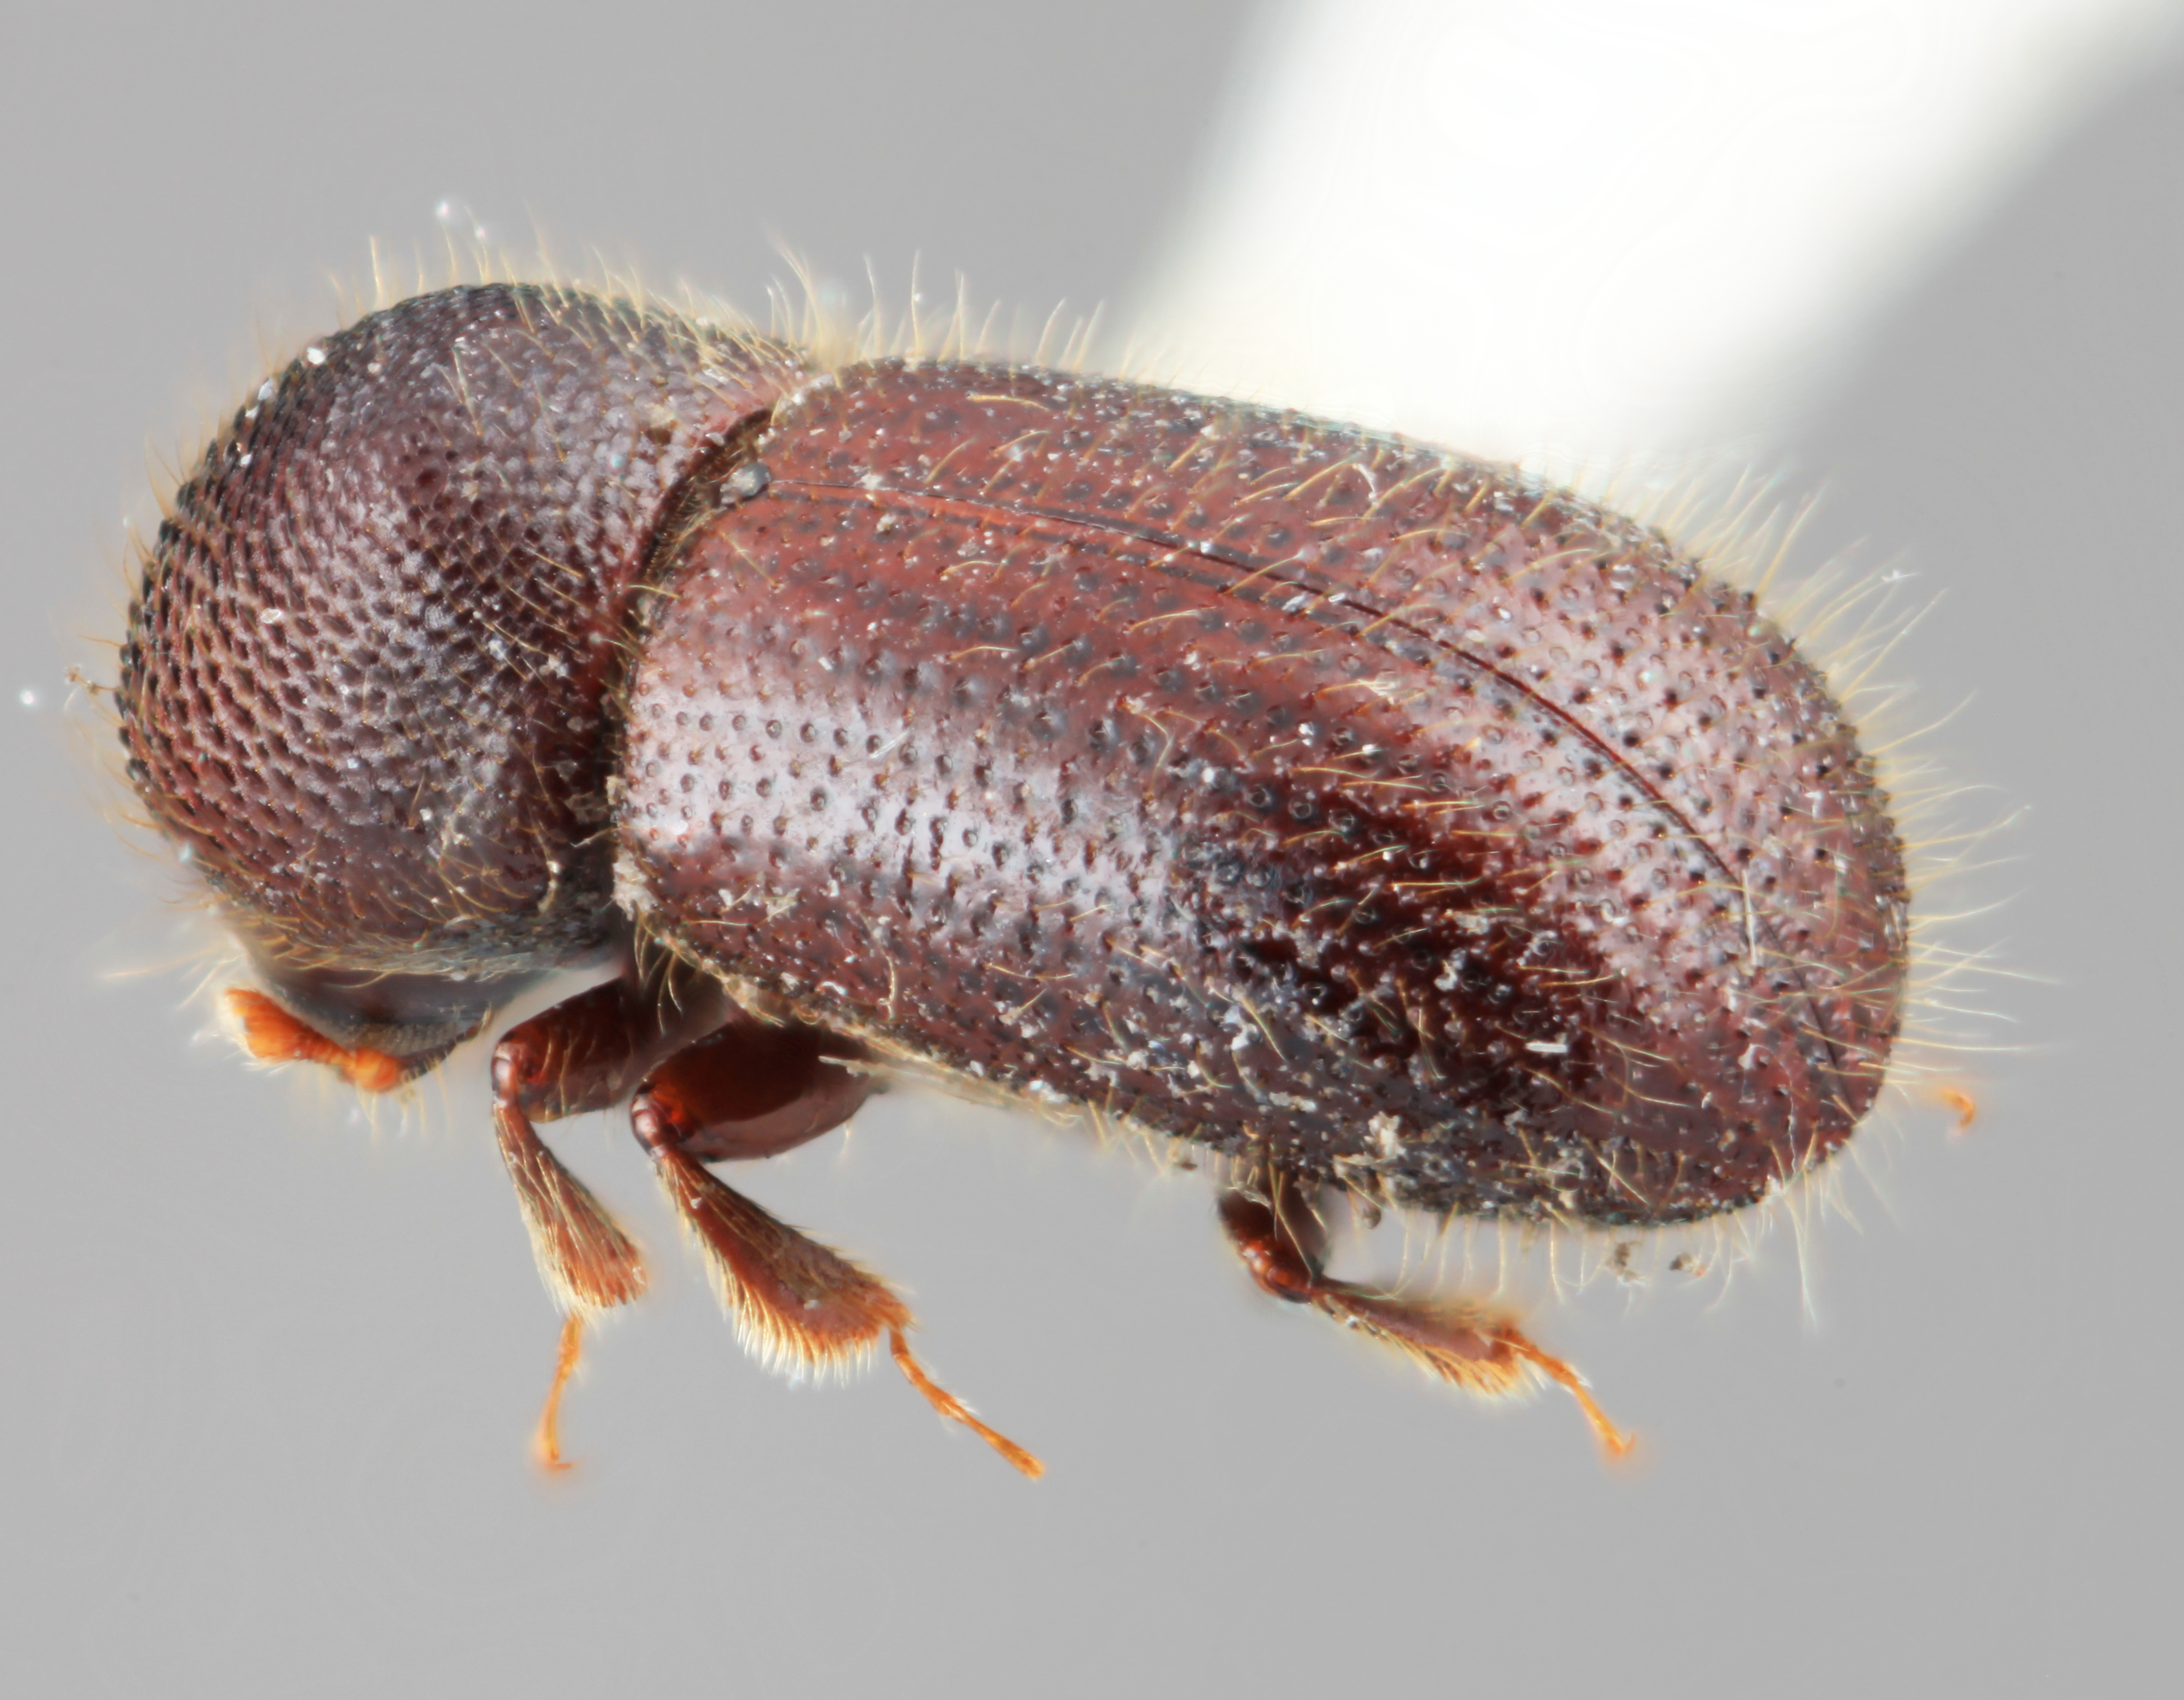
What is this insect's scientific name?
Xyleborus rusticus
